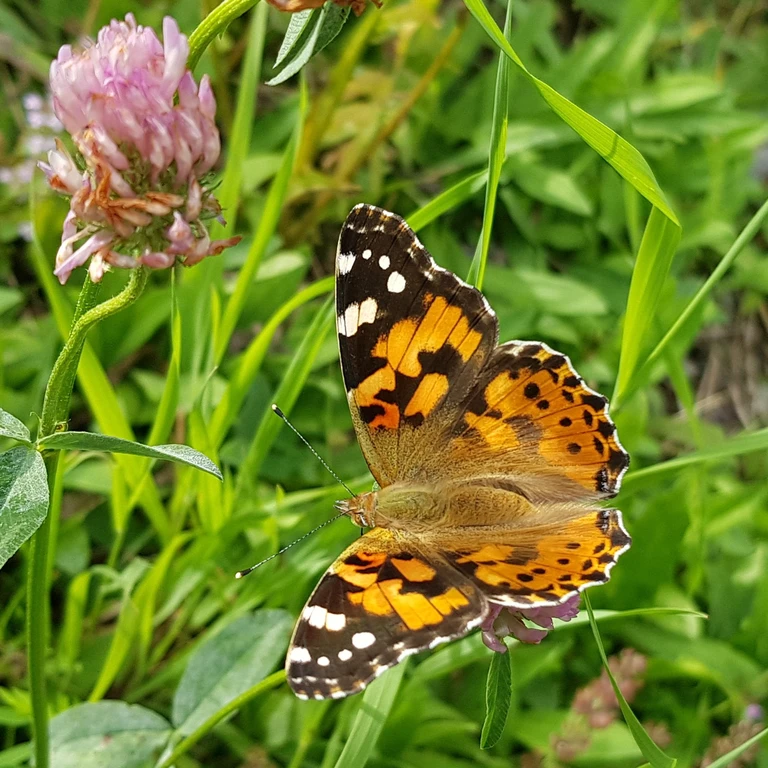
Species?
Vanessa cardui
